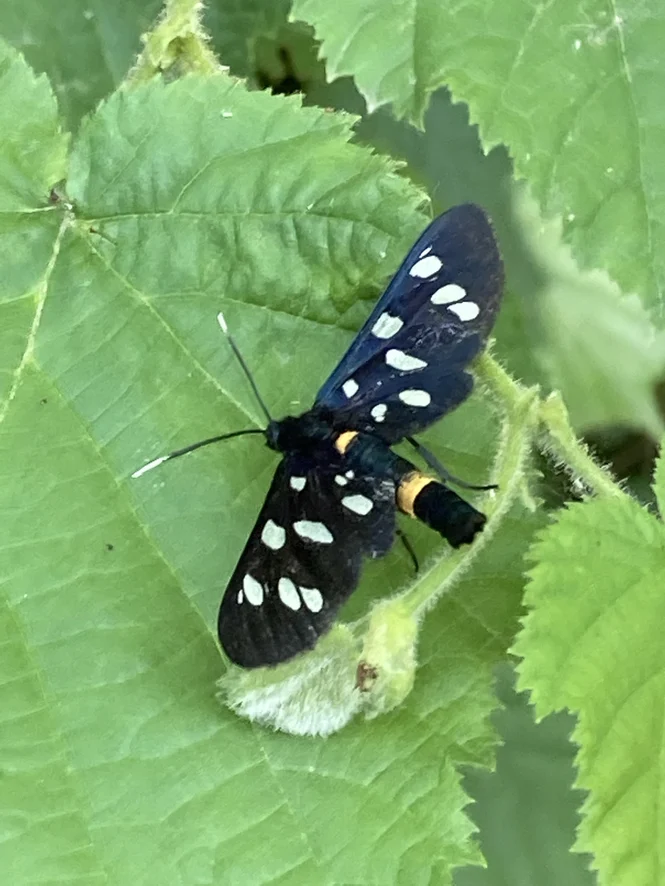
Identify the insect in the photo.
Amata phegea
